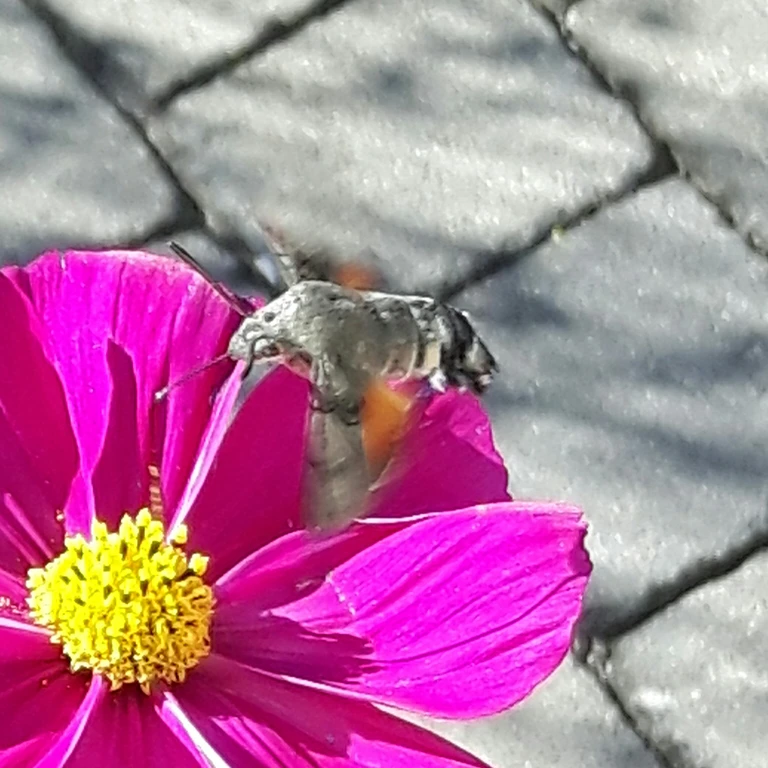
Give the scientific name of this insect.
Macroglossum stellatarum
